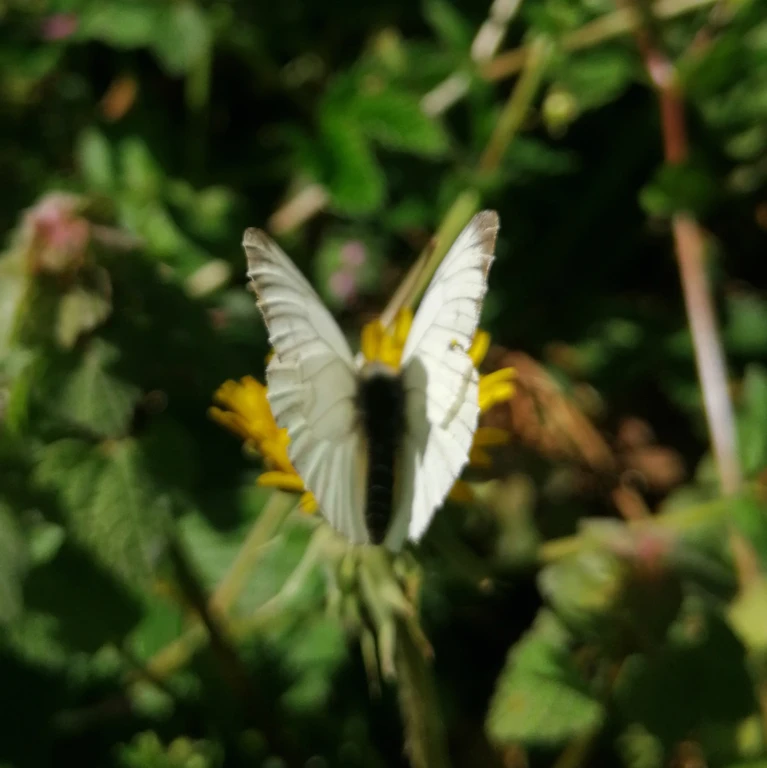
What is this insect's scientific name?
Pieris napi
